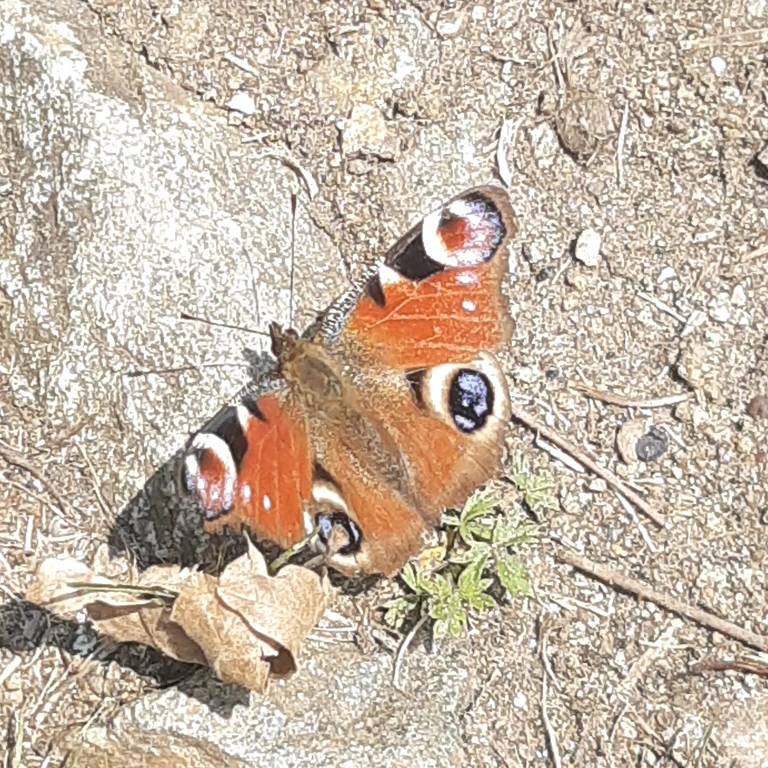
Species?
Aglais io
